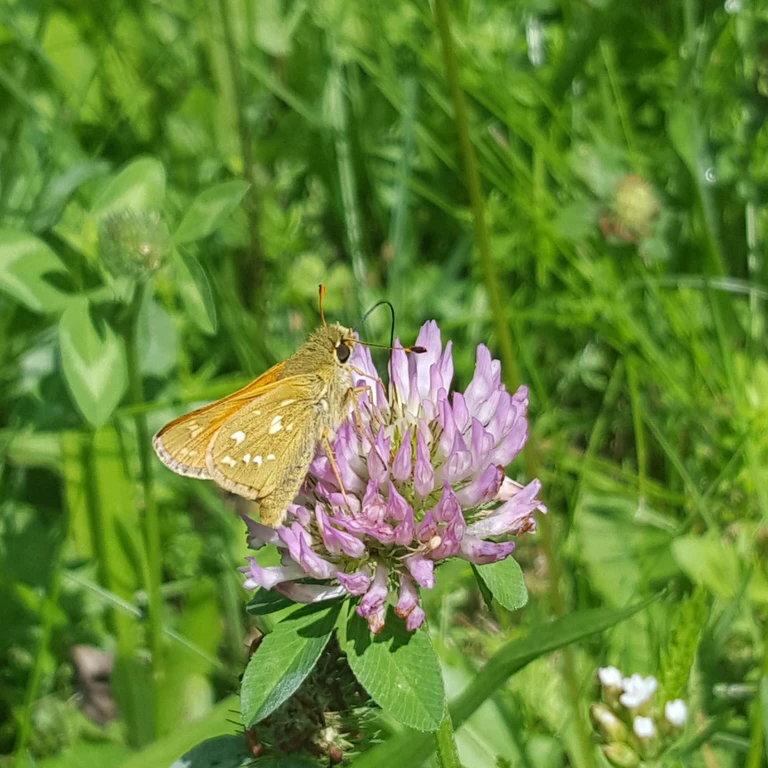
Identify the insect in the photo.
Hesperia comma
